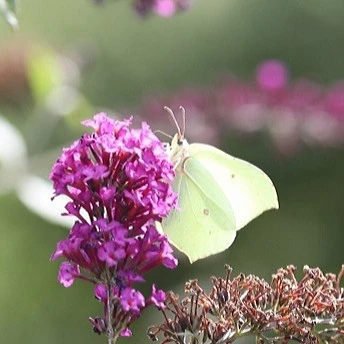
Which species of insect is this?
Gonepteryx rhamni
